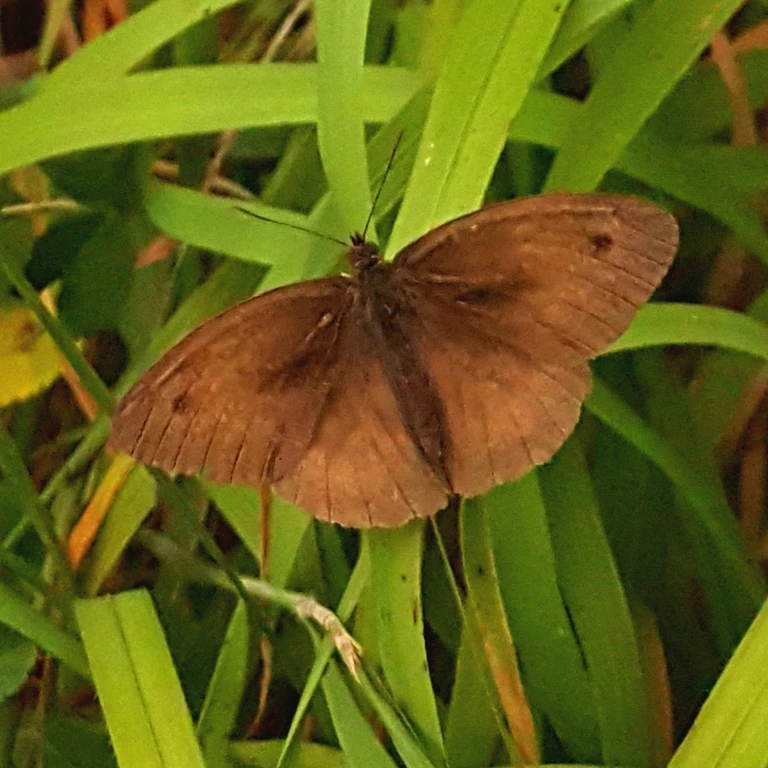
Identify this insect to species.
Maniola jurtina
